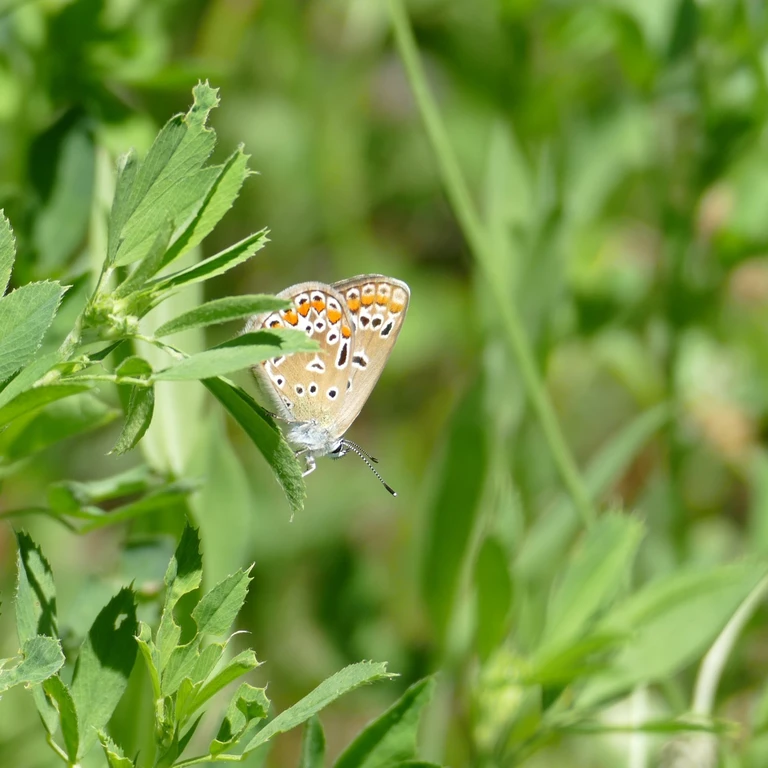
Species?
Polyommatus icarus
